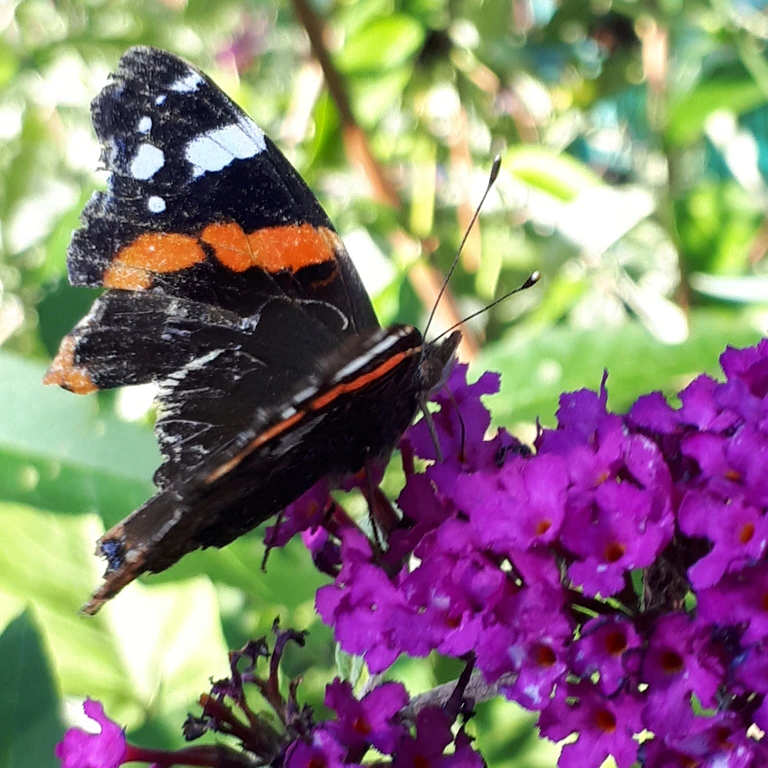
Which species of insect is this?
Vanessa atalanta
